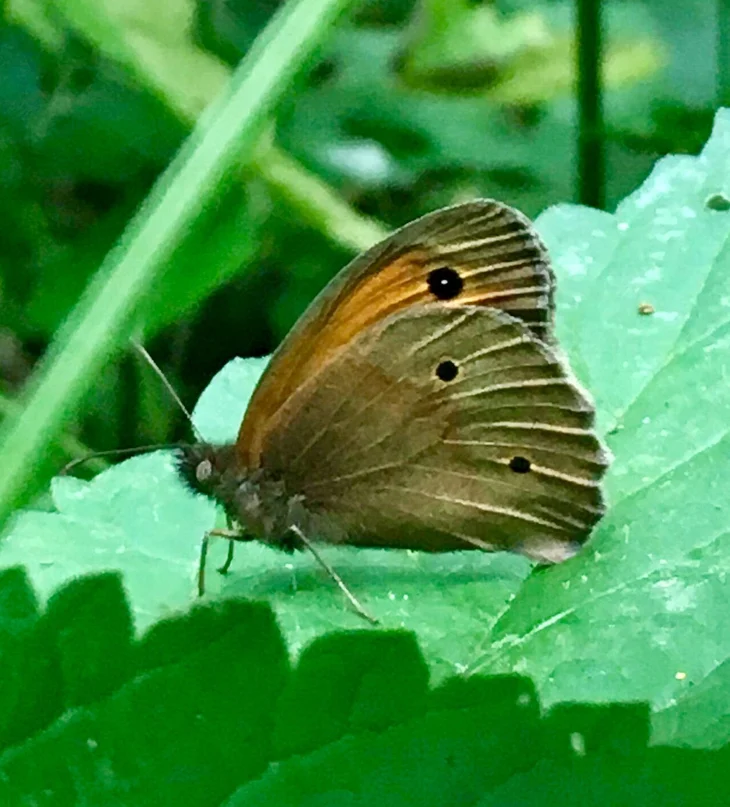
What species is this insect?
Maniola jurtina
